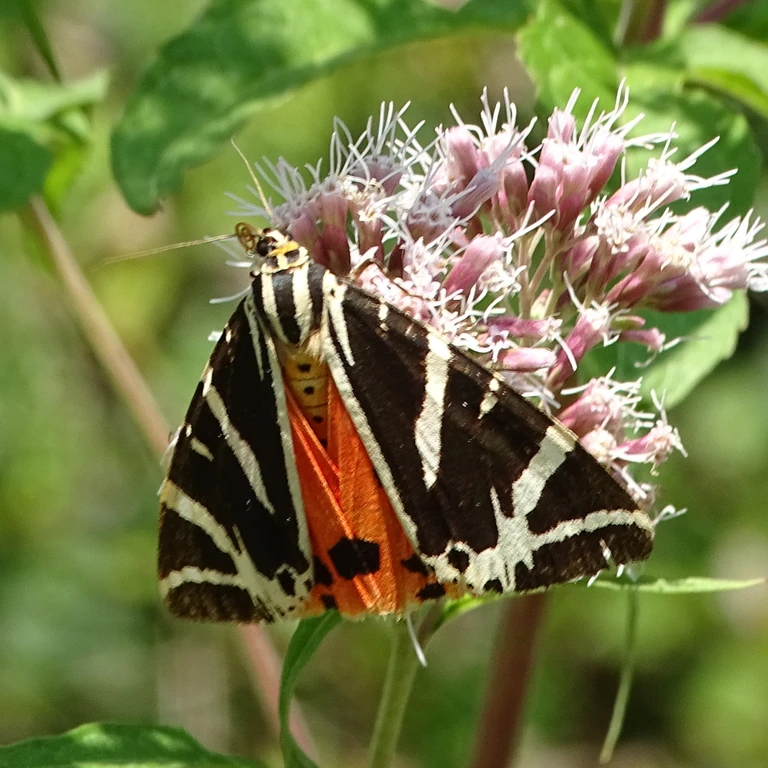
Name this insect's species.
Euplagia quadripunctaria
